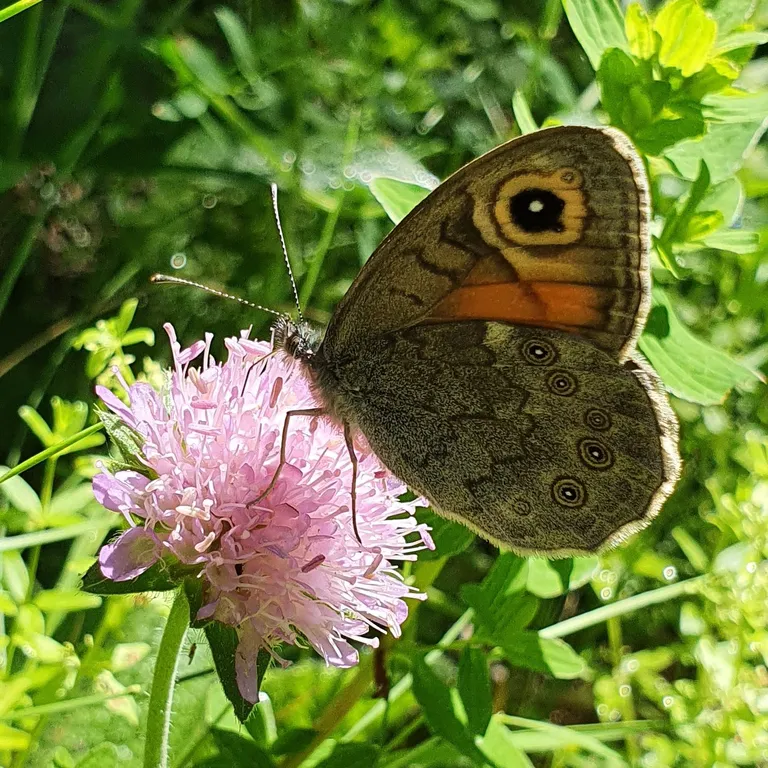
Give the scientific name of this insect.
Lasiommata maera (also Pararge maera)
